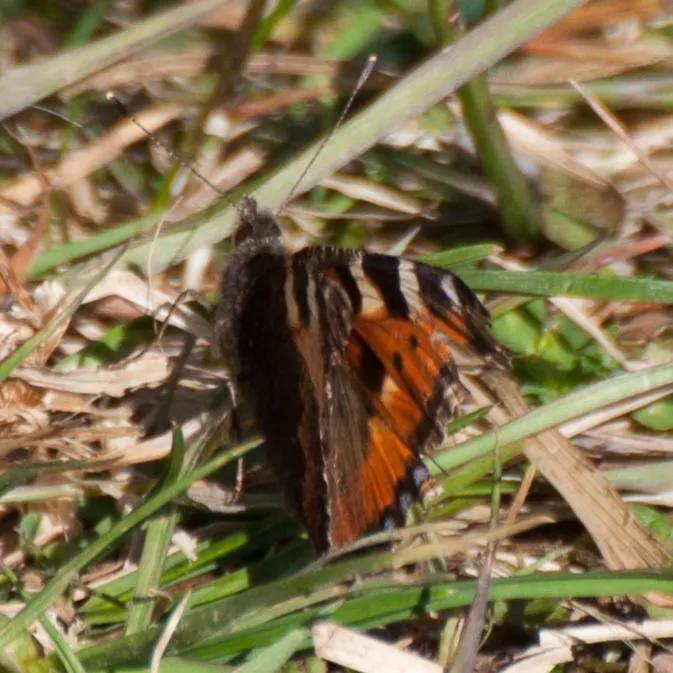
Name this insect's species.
Aglais urticae
